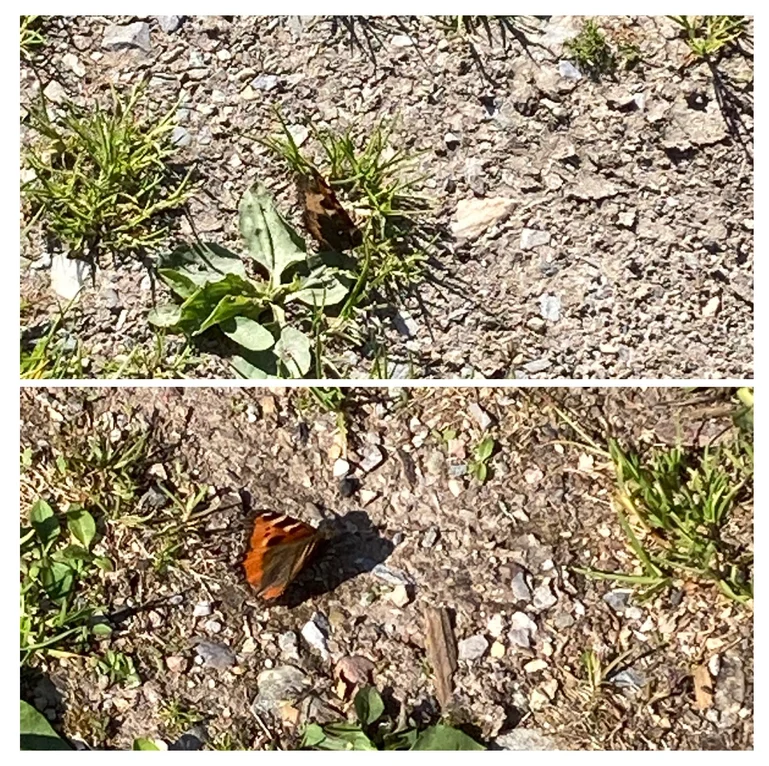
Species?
Aglais urticae
